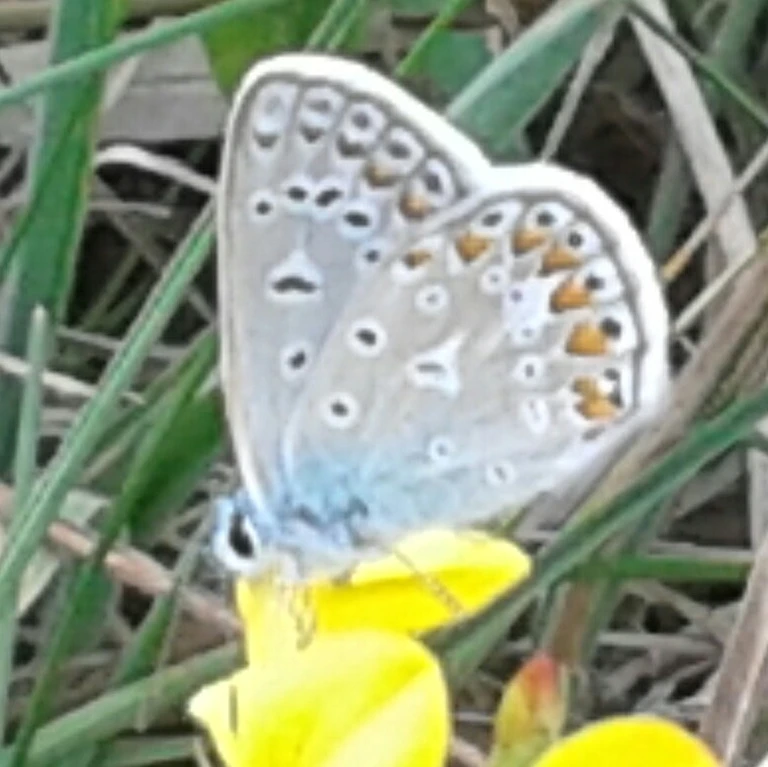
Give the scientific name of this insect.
Polyommatus icarus
